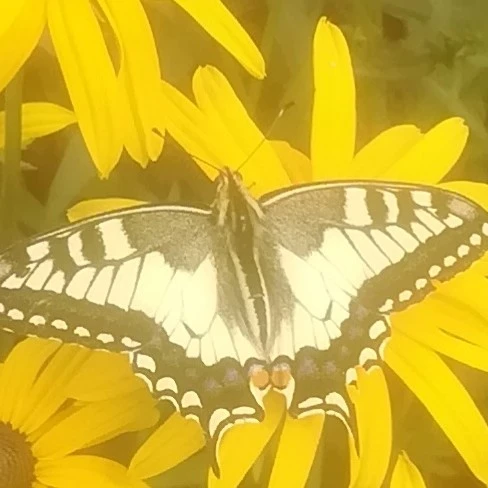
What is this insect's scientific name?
Papilio machaon
